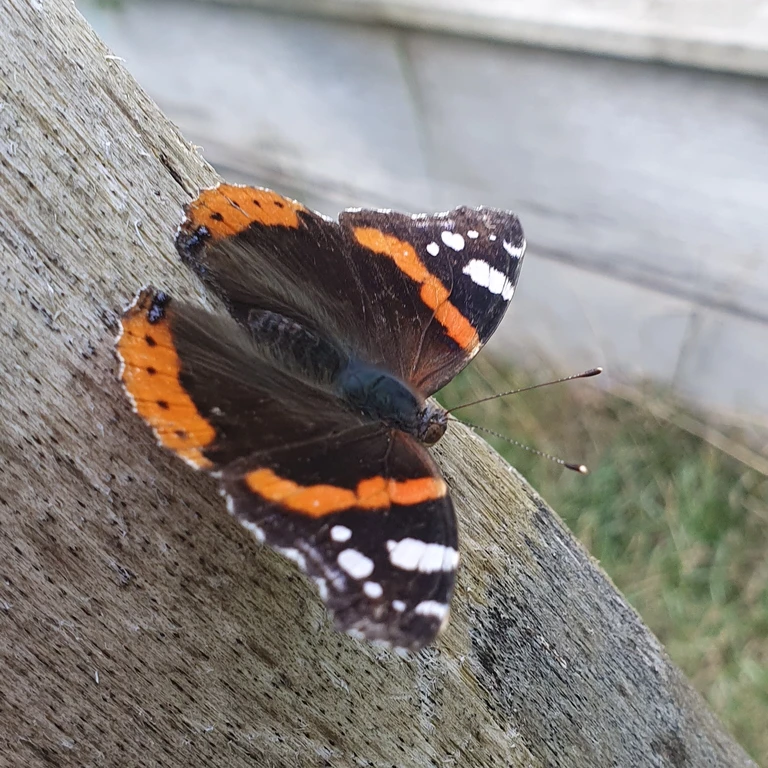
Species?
Vanessa atalanta
